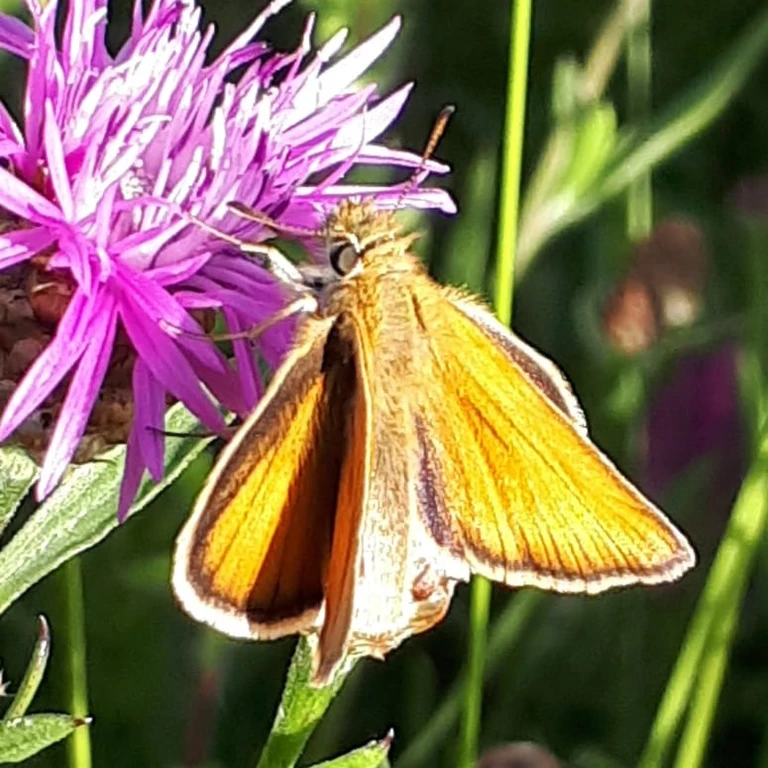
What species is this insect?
Thymelicus lineola
